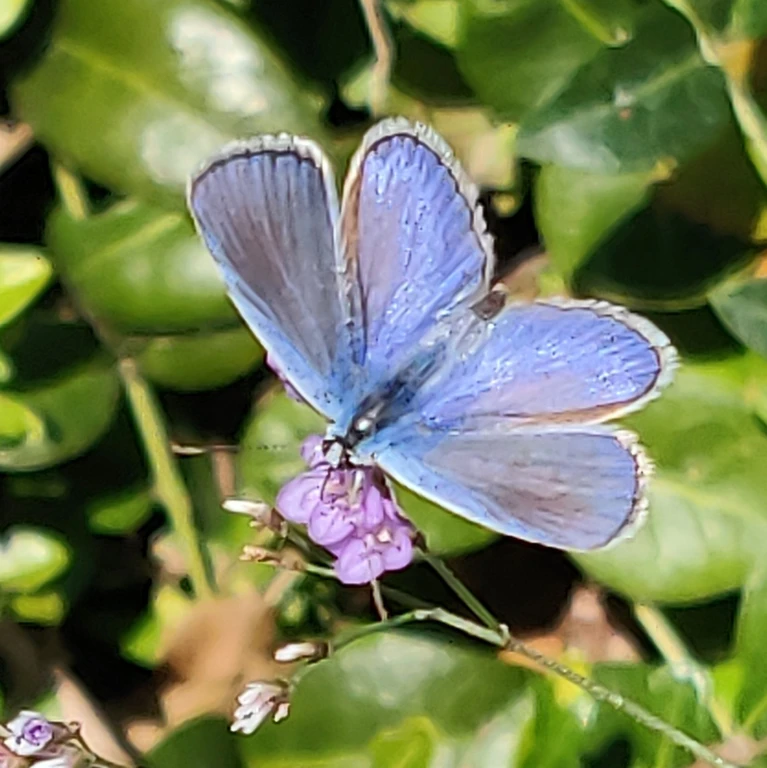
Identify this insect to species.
Polyommatus icarus
